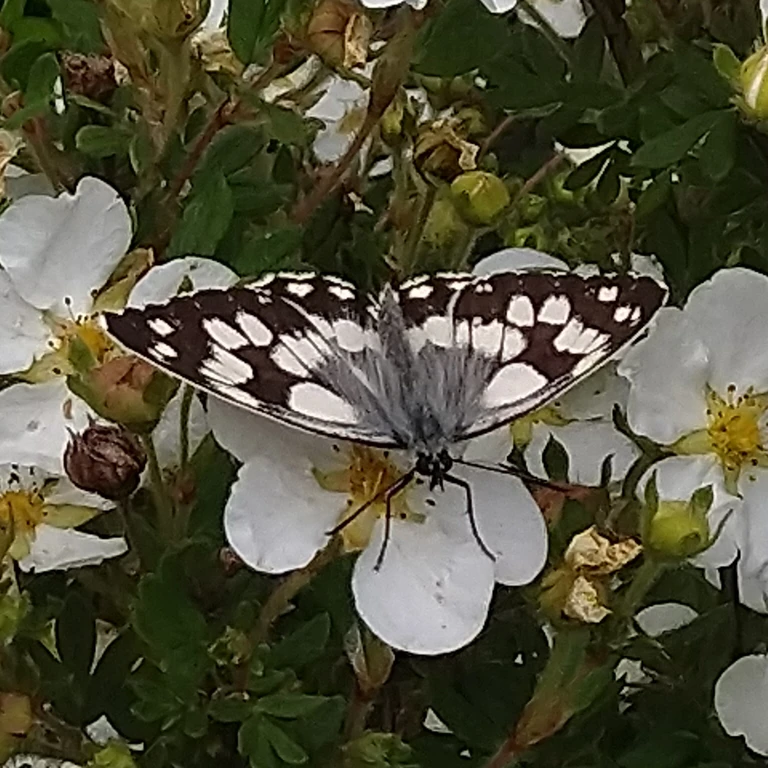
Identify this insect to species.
Melanargia galathea
